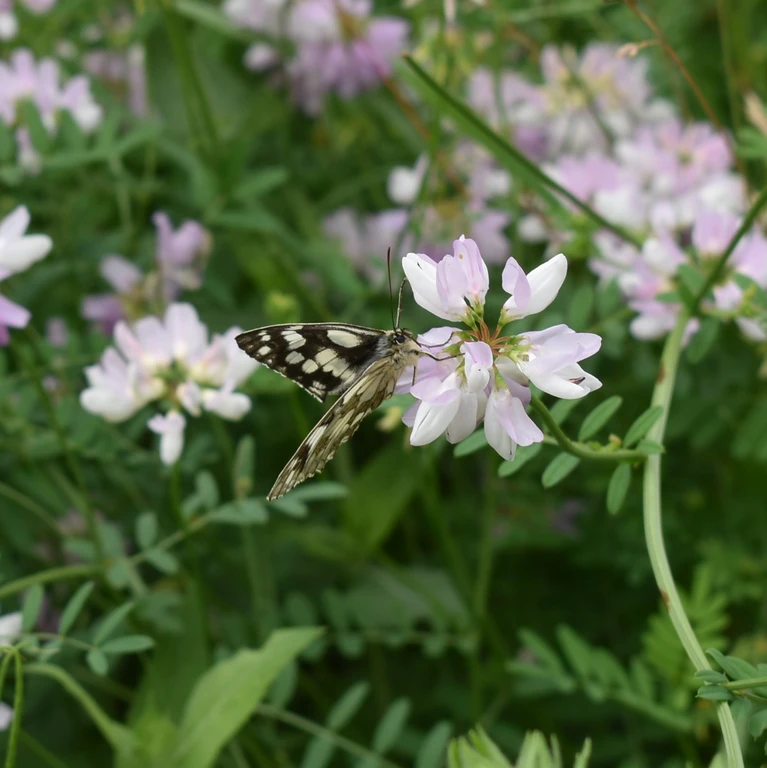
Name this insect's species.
Melanargia galathea
